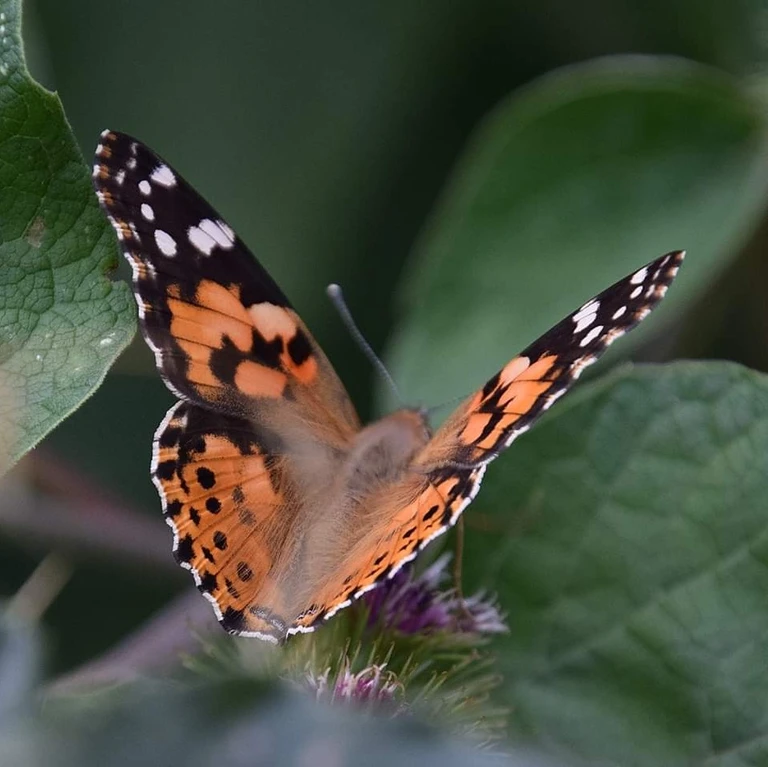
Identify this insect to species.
Vanessa cardui
